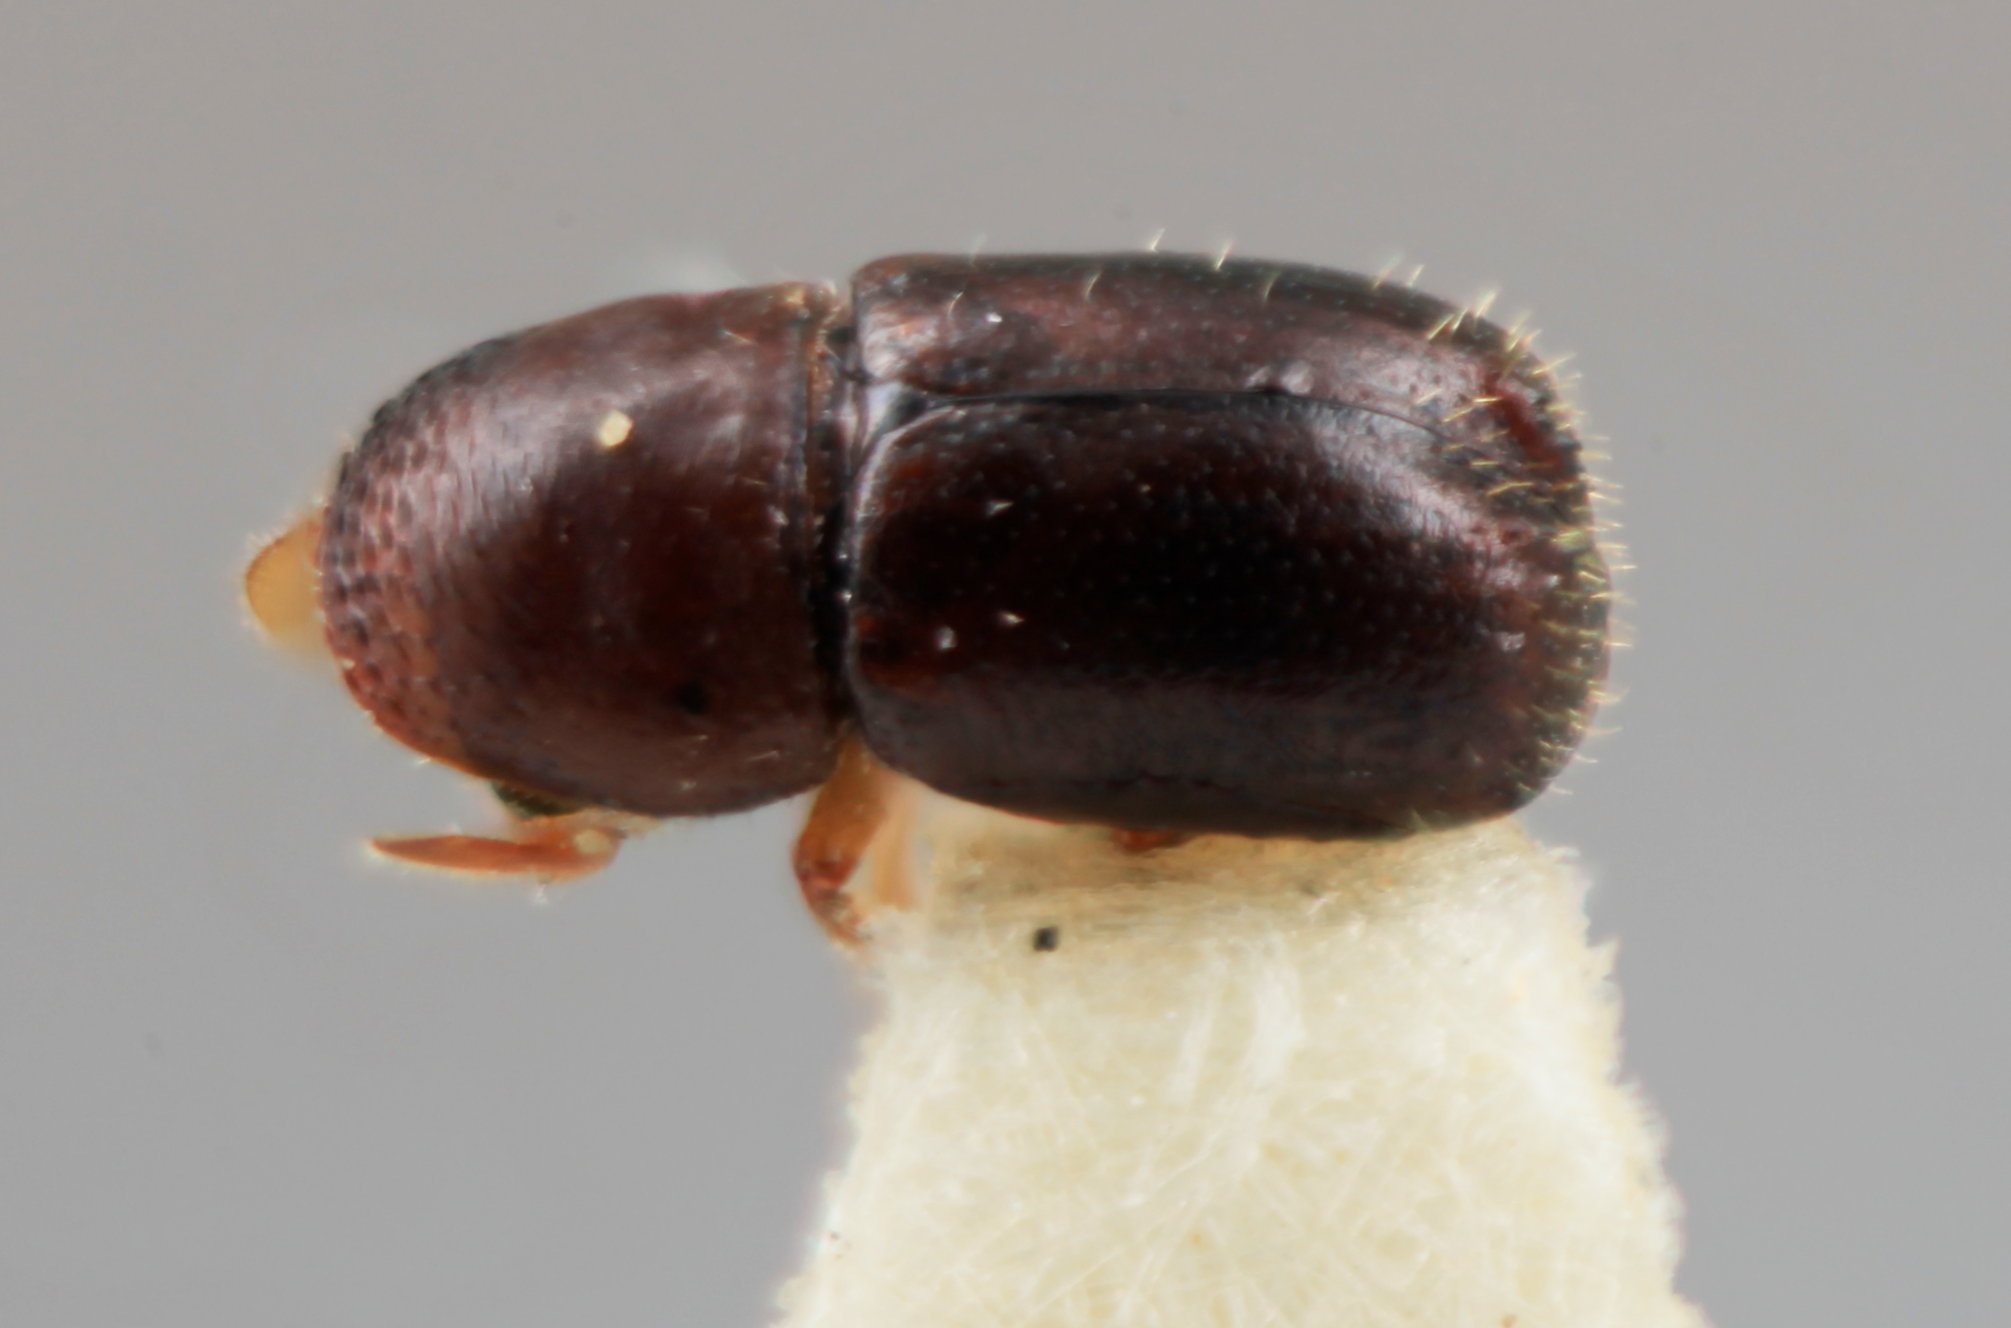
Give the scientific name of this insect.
Corthylus senticosus
